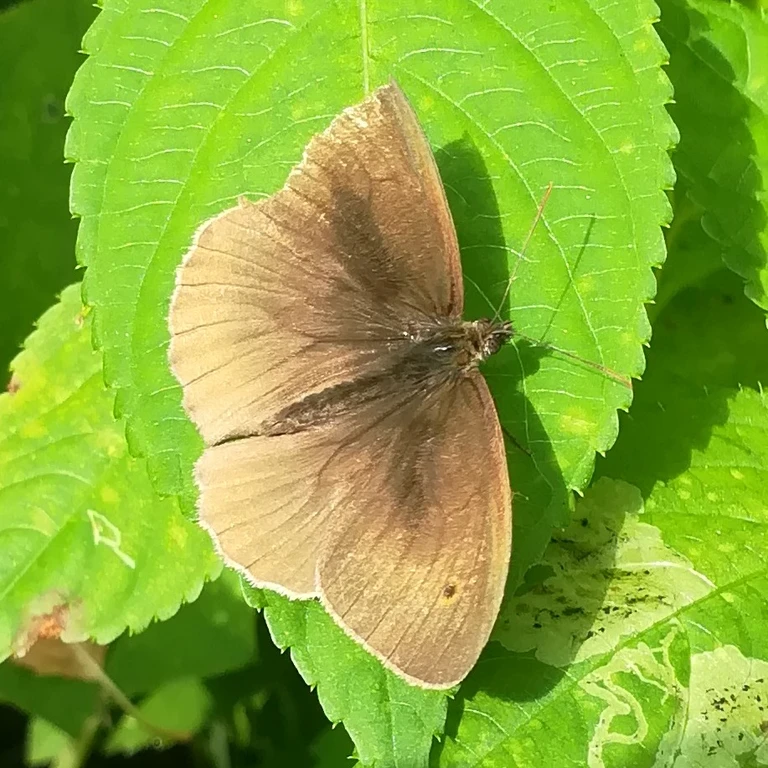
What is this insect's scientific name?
Maniola jurtina
